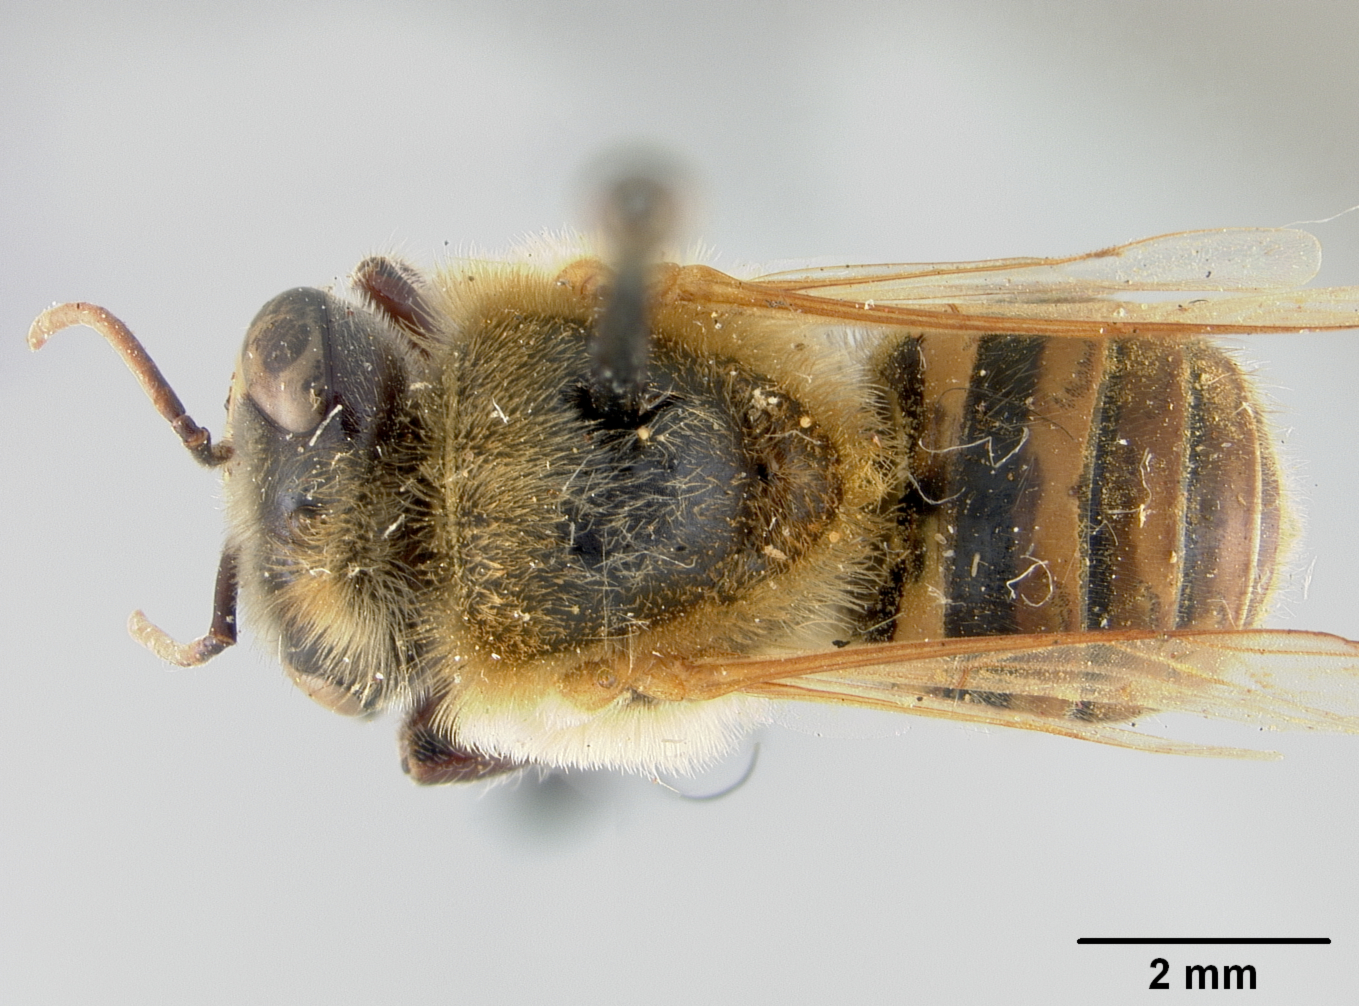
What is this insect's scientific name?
Melipona schausi
